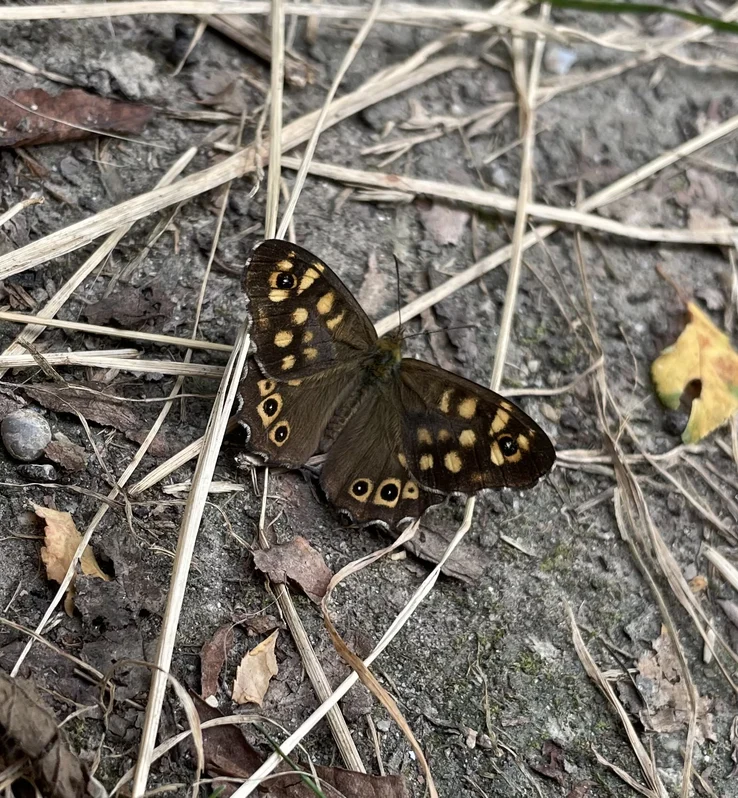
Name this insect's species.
Pararge aegeria
